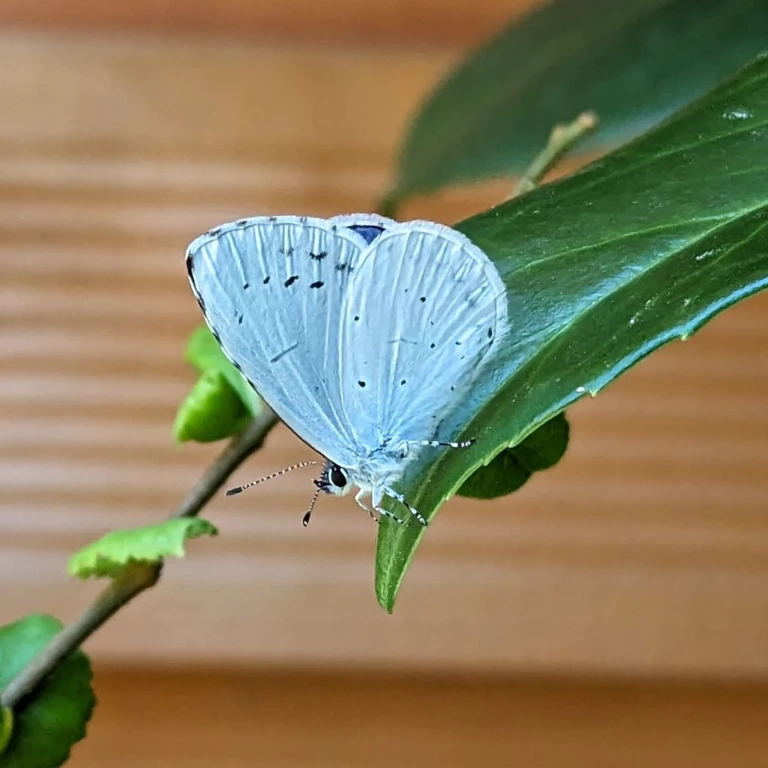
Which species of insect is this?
Celastrina argiolus
